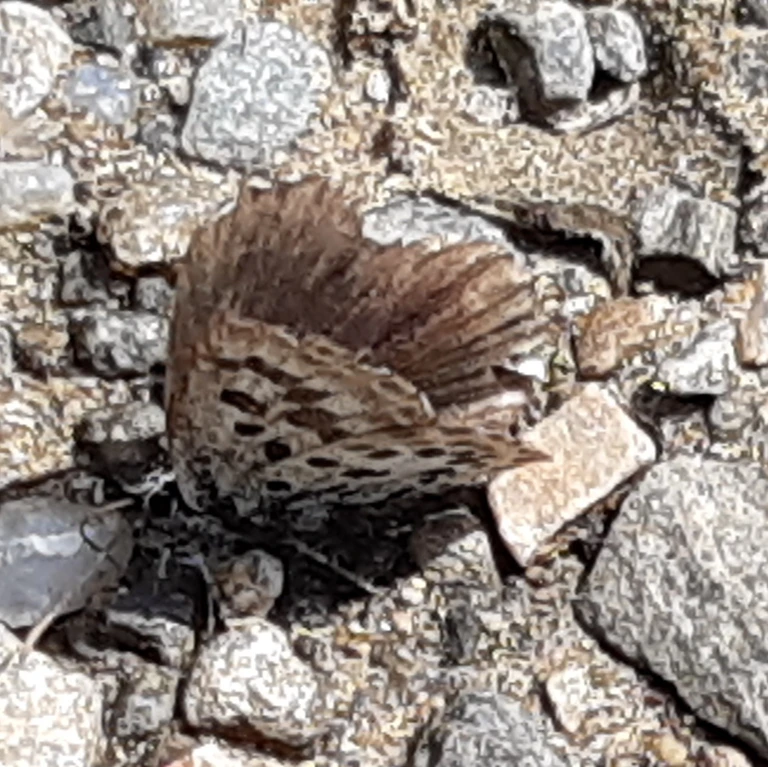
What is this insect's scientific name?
Scolitantides orion
